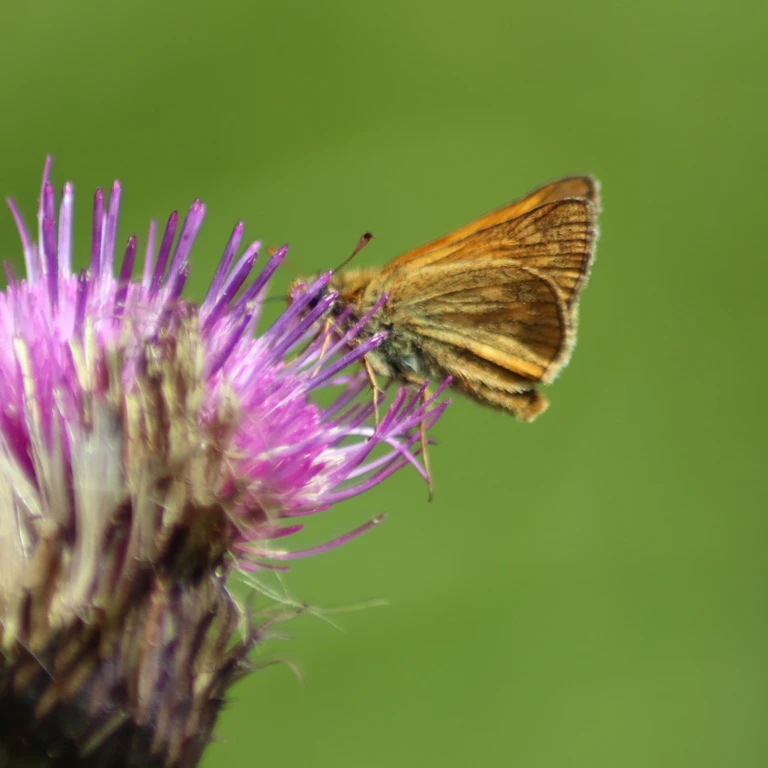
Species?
Ochlodes sylvanus (also Ochlodes venata)
